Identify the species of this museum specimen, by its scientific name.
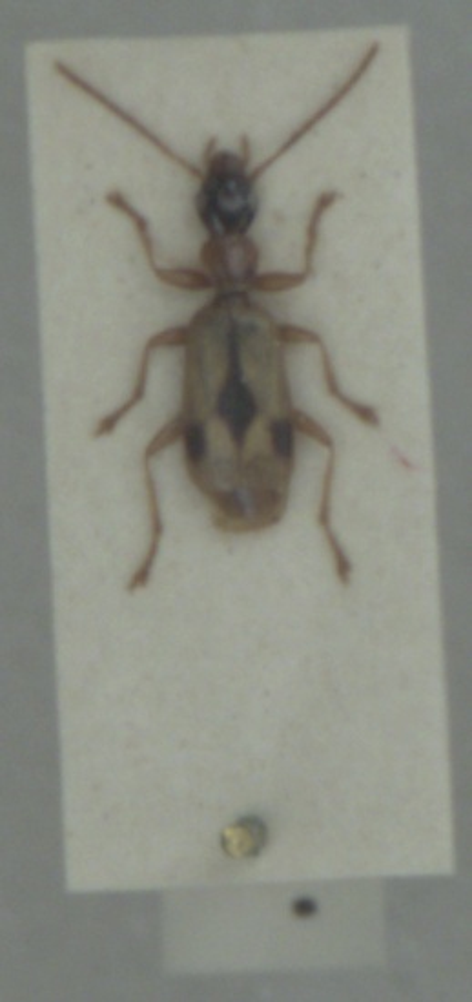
Demetrias imperialis
